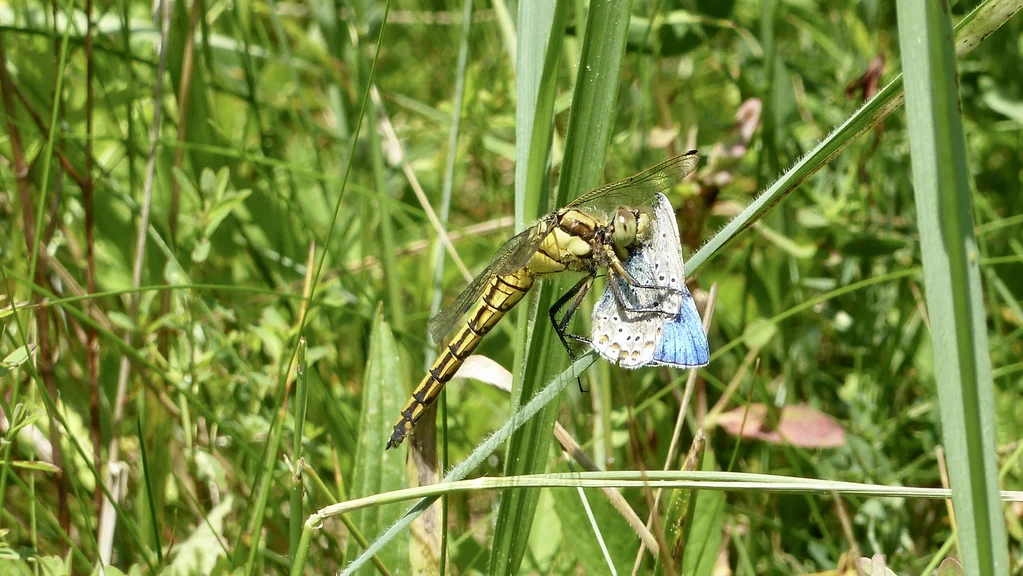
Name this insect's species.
Lysandra bellargus
